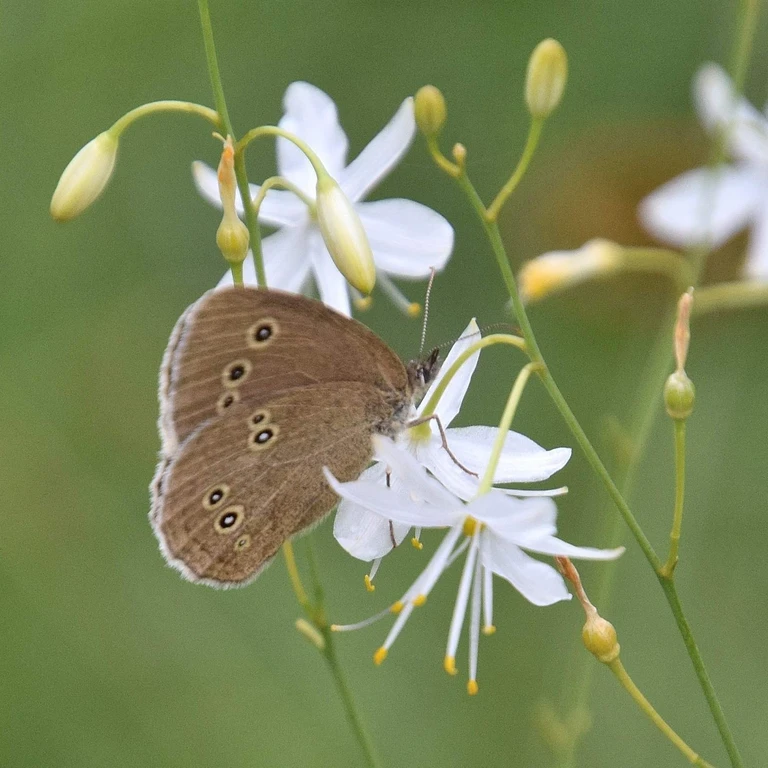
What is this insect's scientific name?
Aphantopus hyperantus
